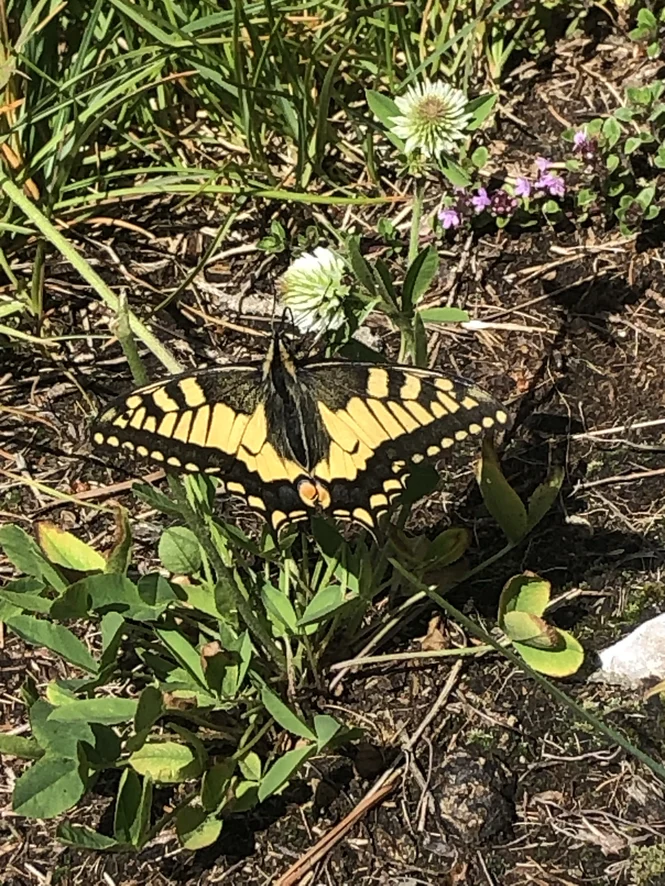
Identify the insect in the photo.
Papilio machaon
